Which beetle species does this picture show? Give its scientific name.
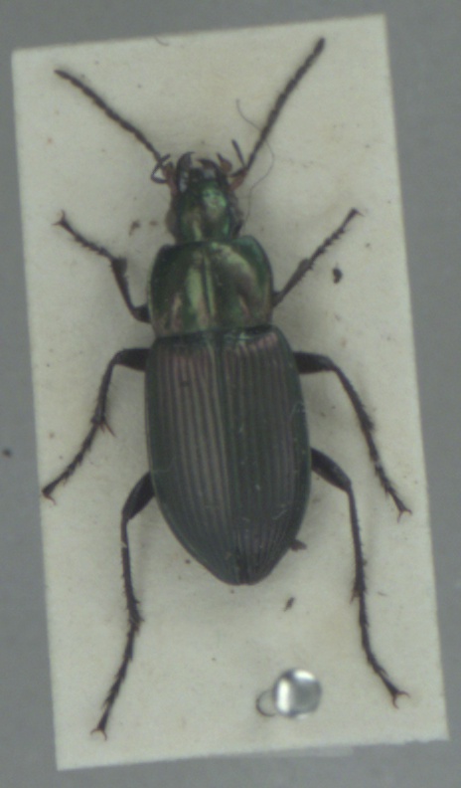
Poecilus cupreus
